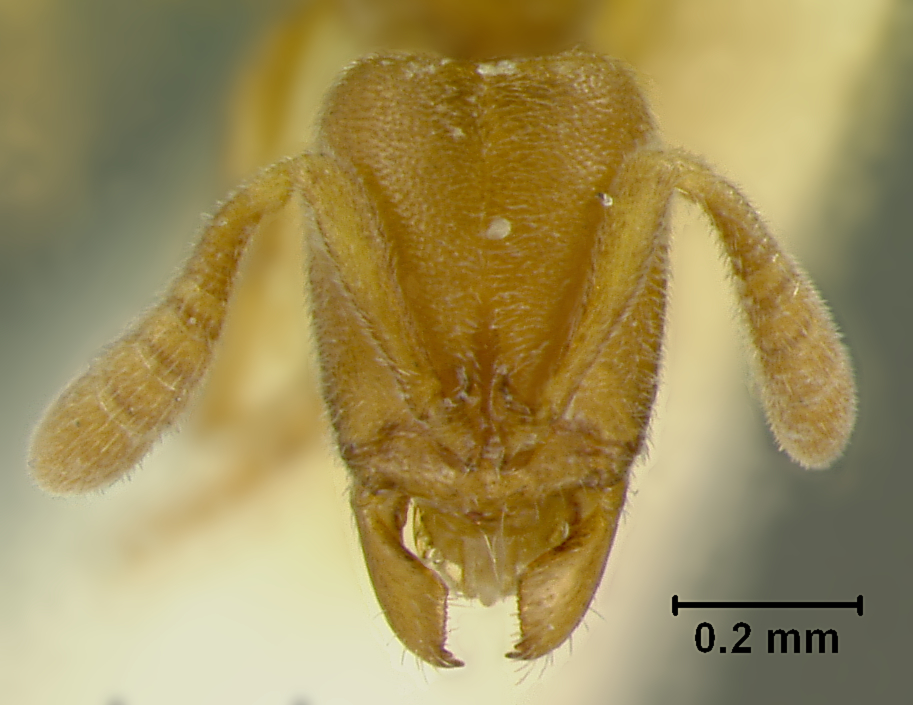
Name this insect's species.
Ponera exotica
